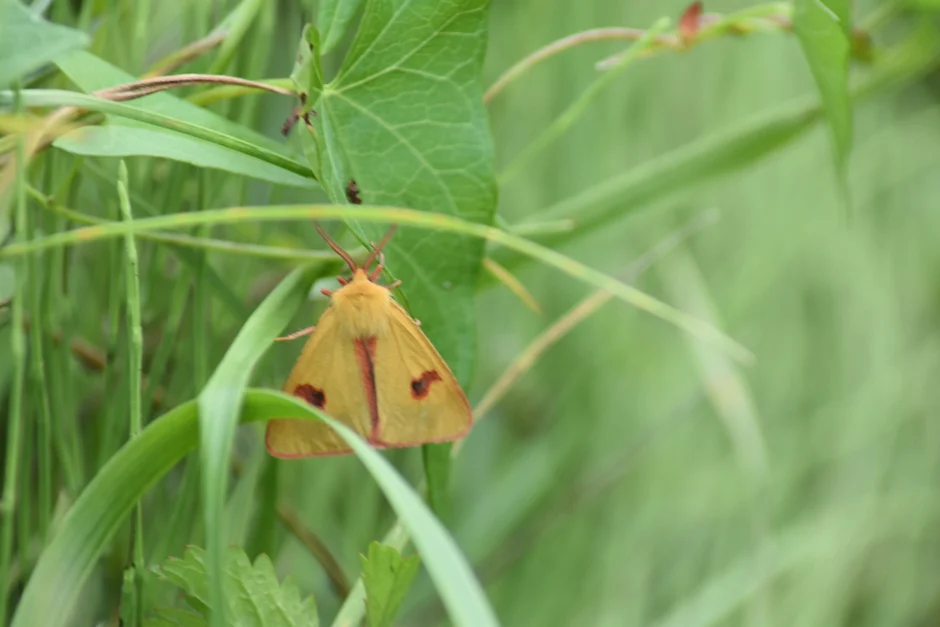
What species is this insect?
Diacrisia sannio
